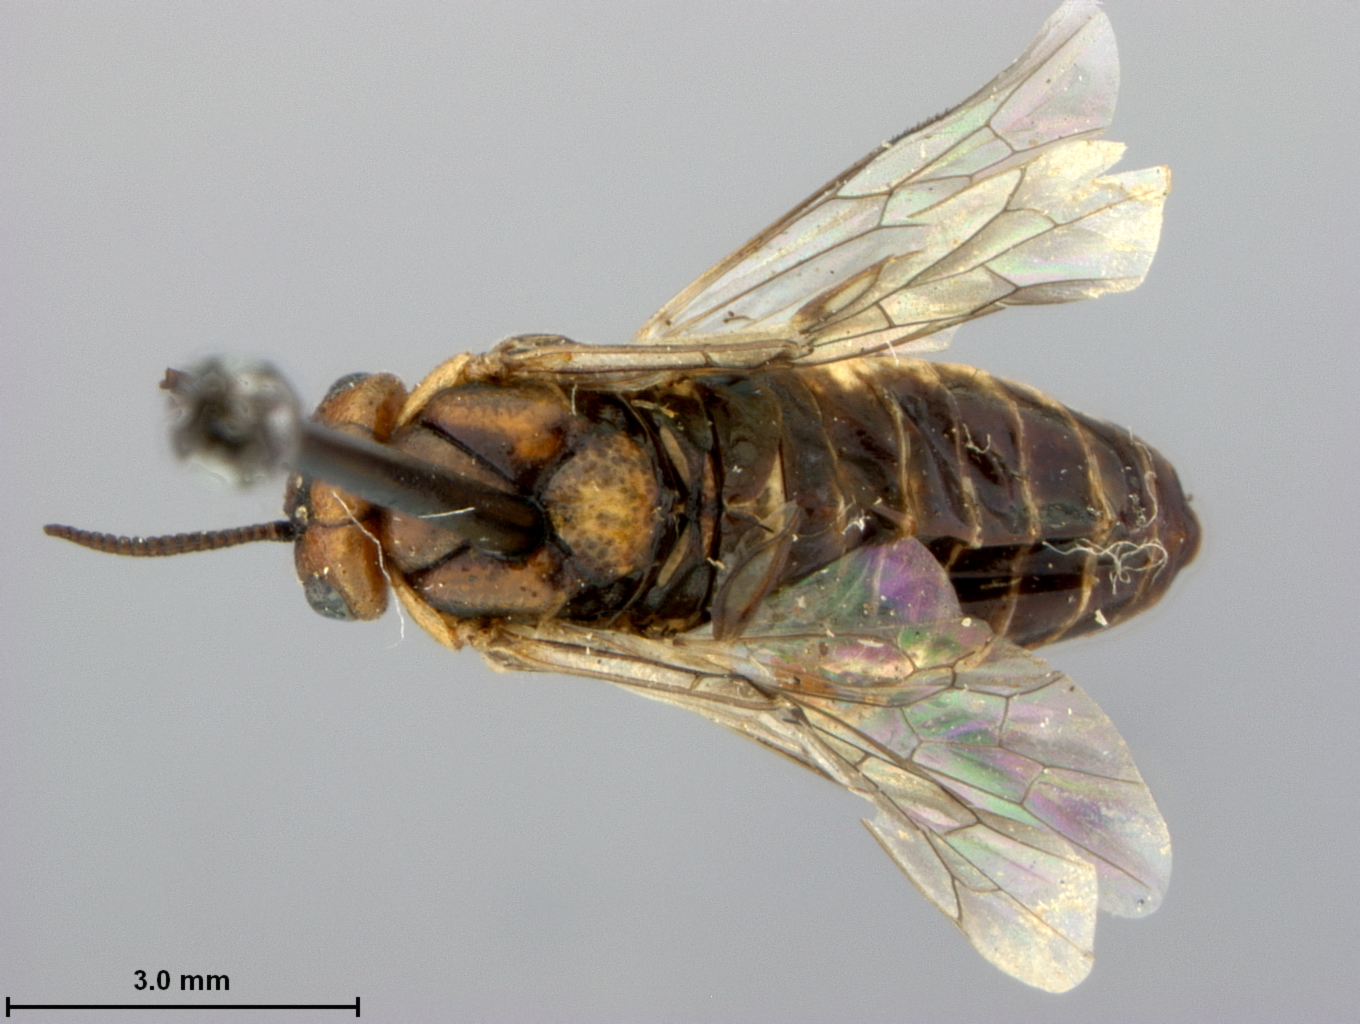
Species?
Neodiprion rugifrons
